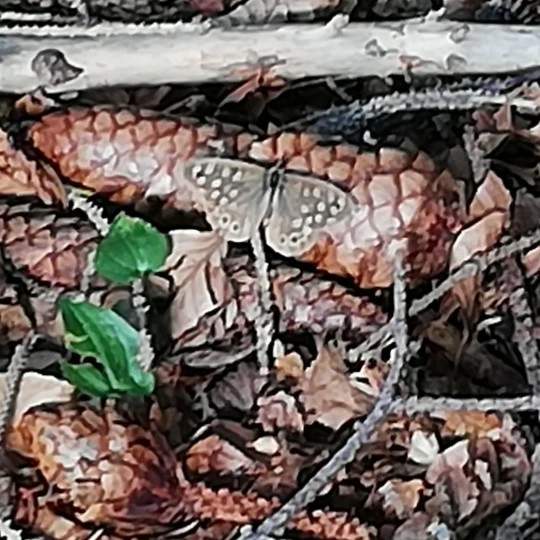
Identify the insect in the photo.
Pararge aegeria
